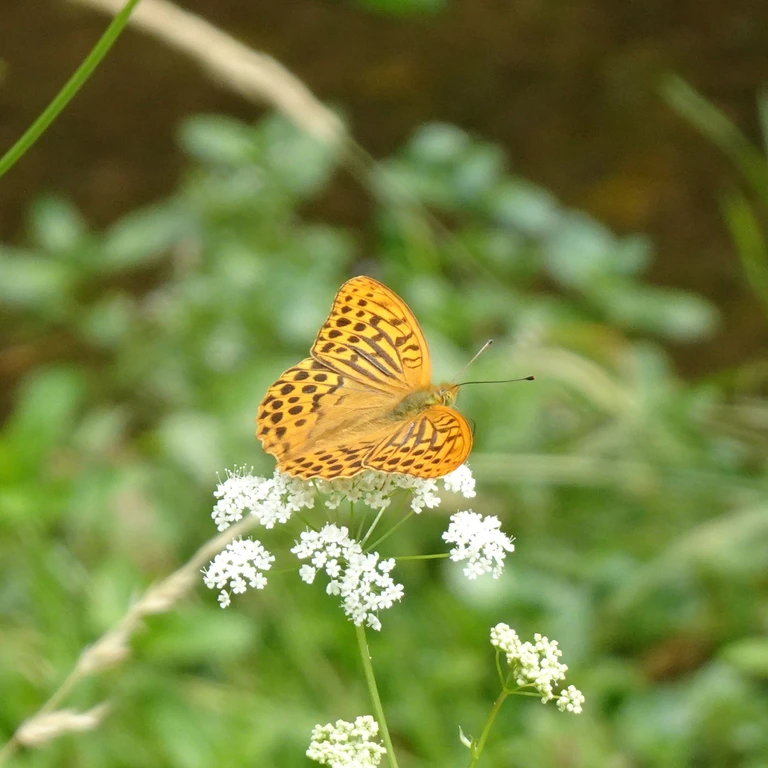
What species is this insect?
Argynnis paphia
